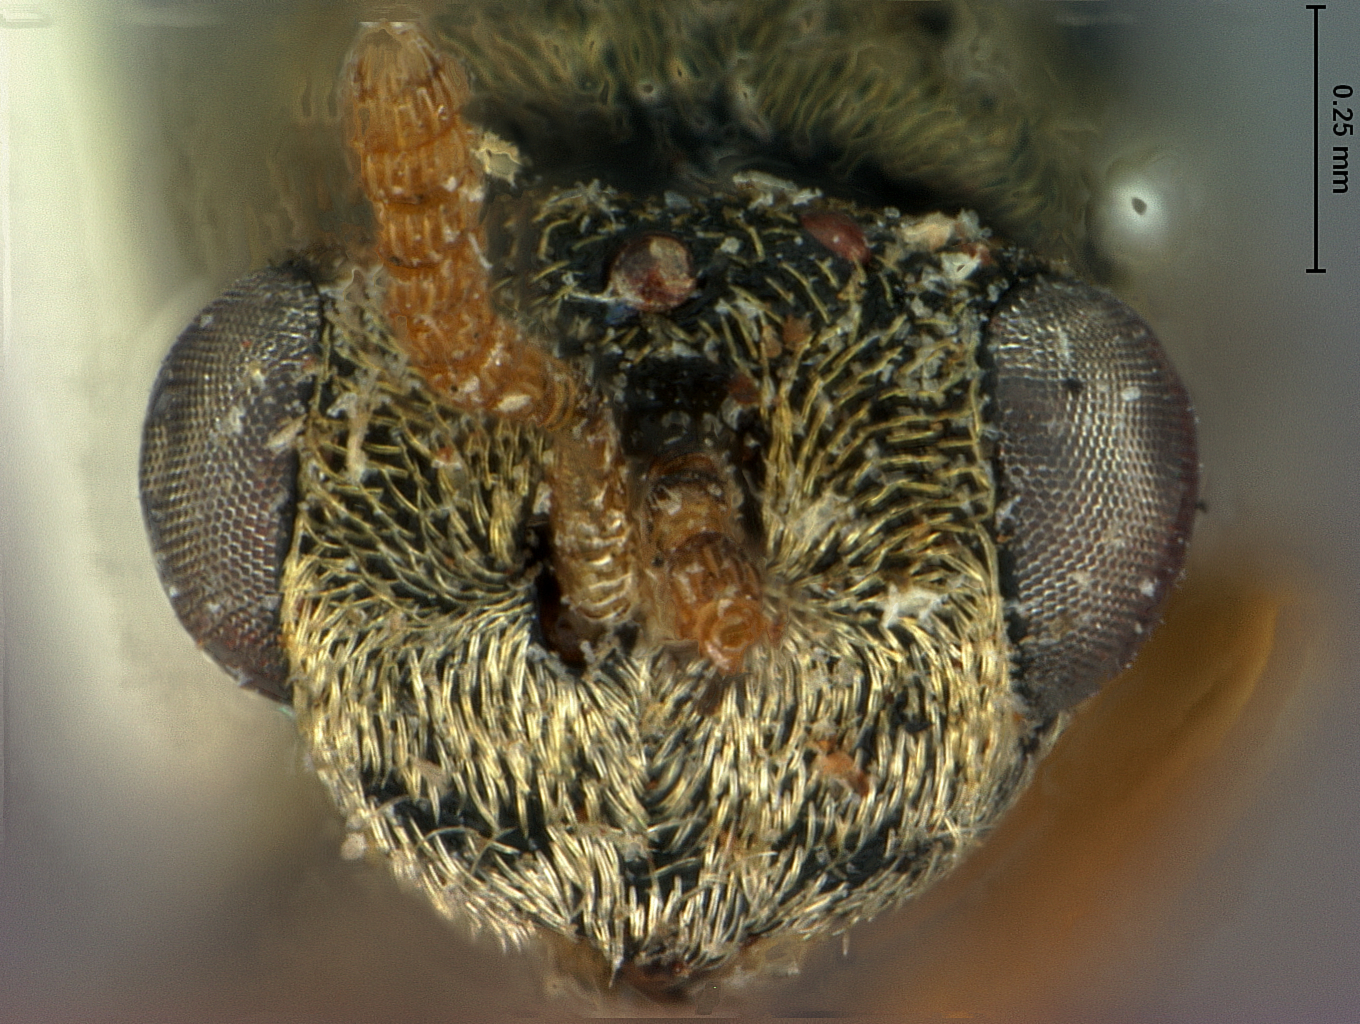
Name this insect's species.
Eurytoma eucalypti
